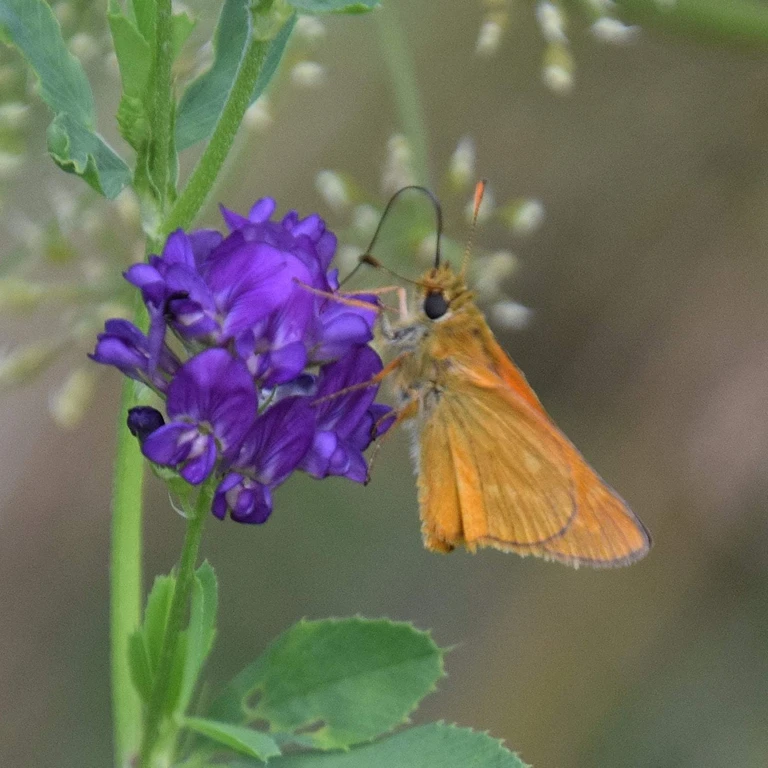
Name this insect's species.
Ochlodes sylvanus (also Ochlodes venata)
